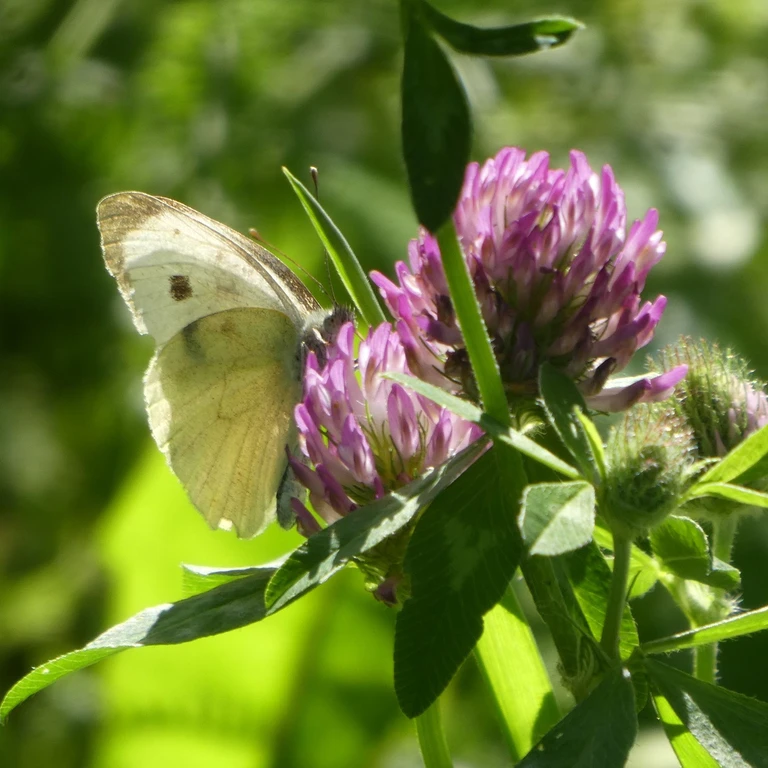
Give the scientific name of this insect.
Pieris brassicae
